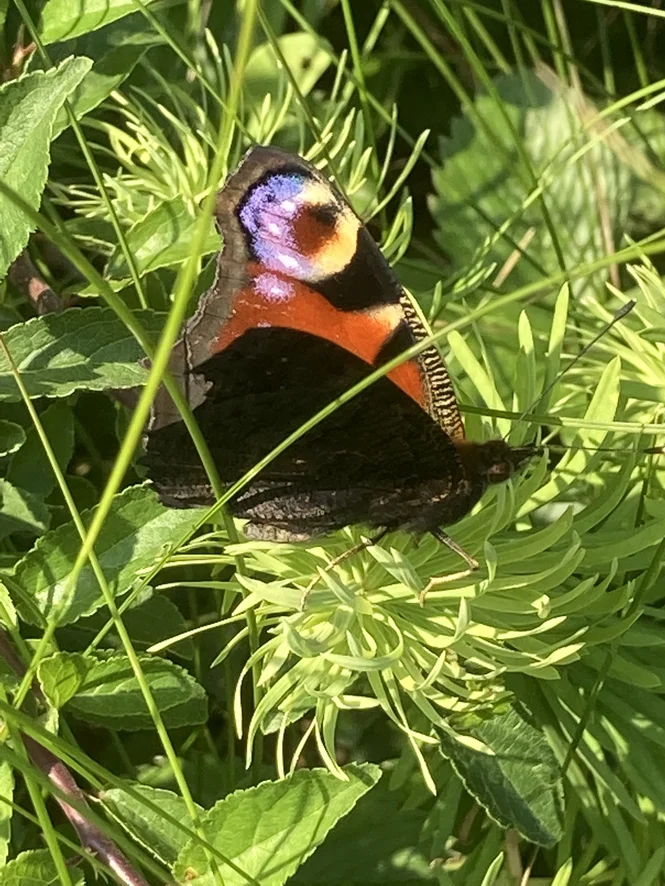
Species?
Aglais io
